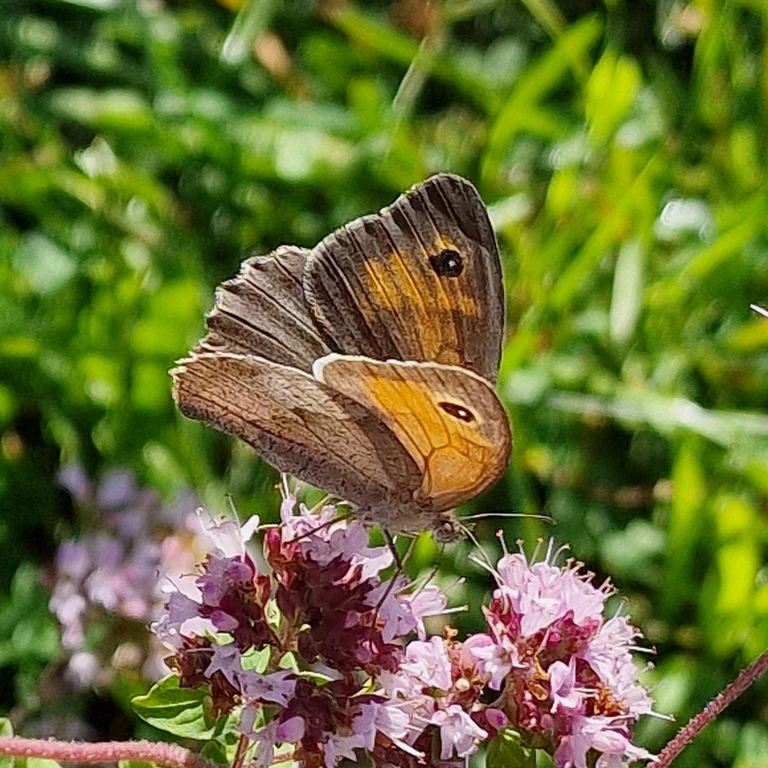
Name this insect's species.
Maniola jurtina
